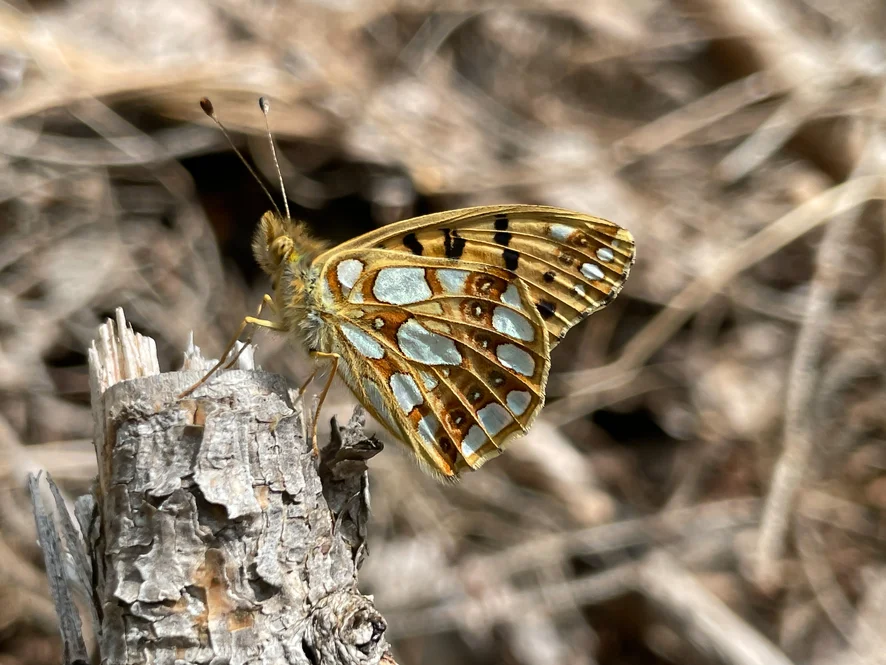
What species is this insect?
Issoria lathonia
